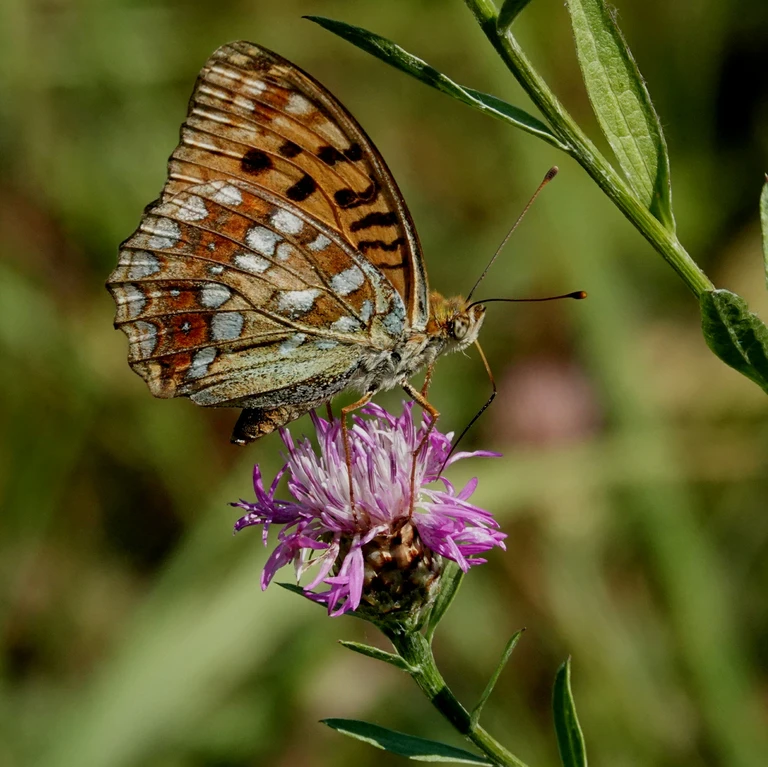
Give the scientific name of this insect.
Fabriciana adippe
